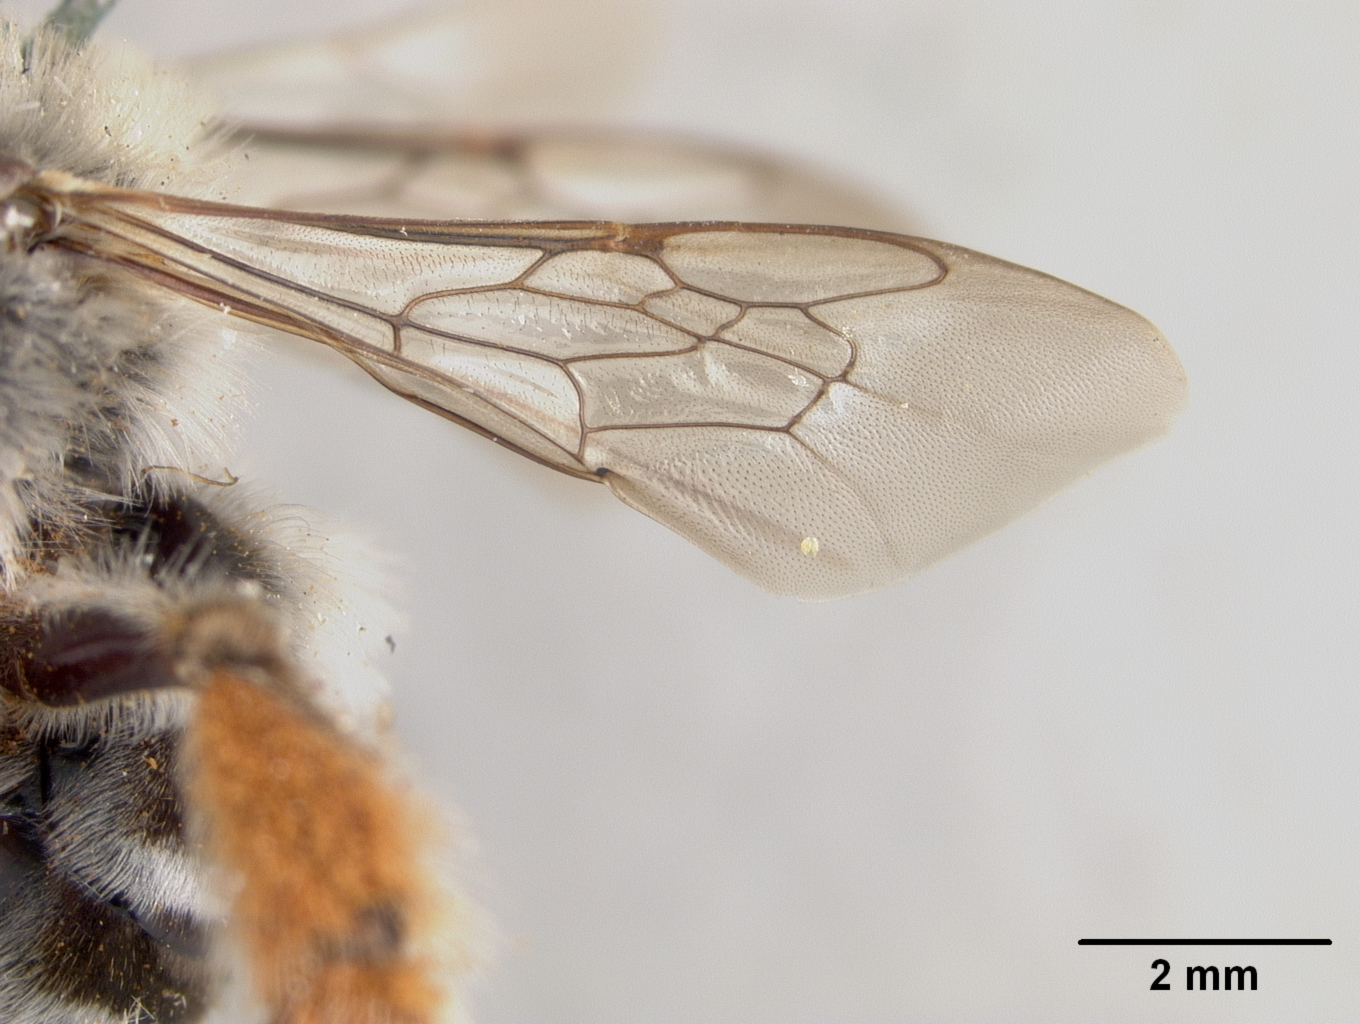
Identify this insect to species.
Melissodes belfragei
